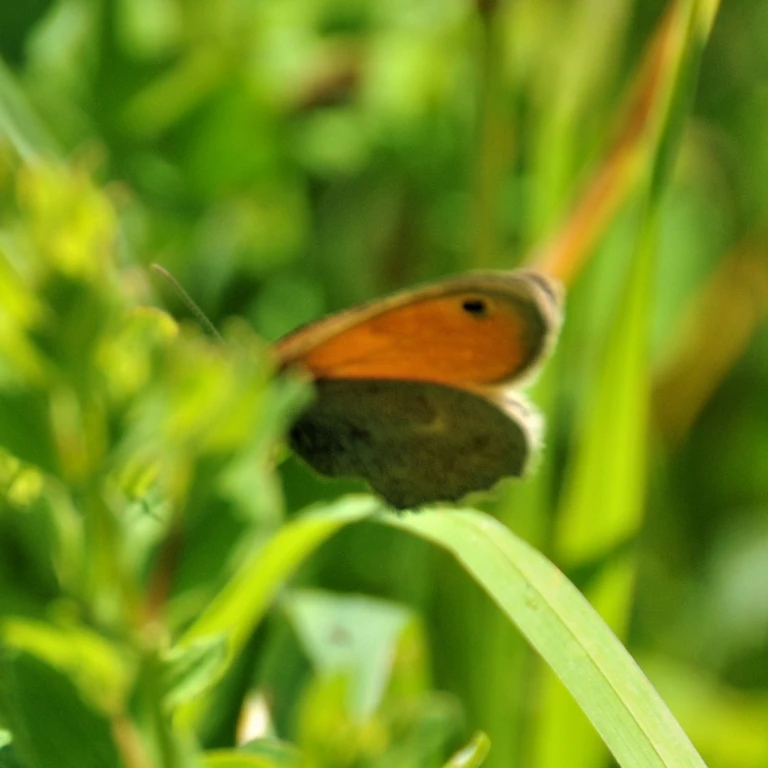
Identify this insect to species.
Coenonympha pamphilus
